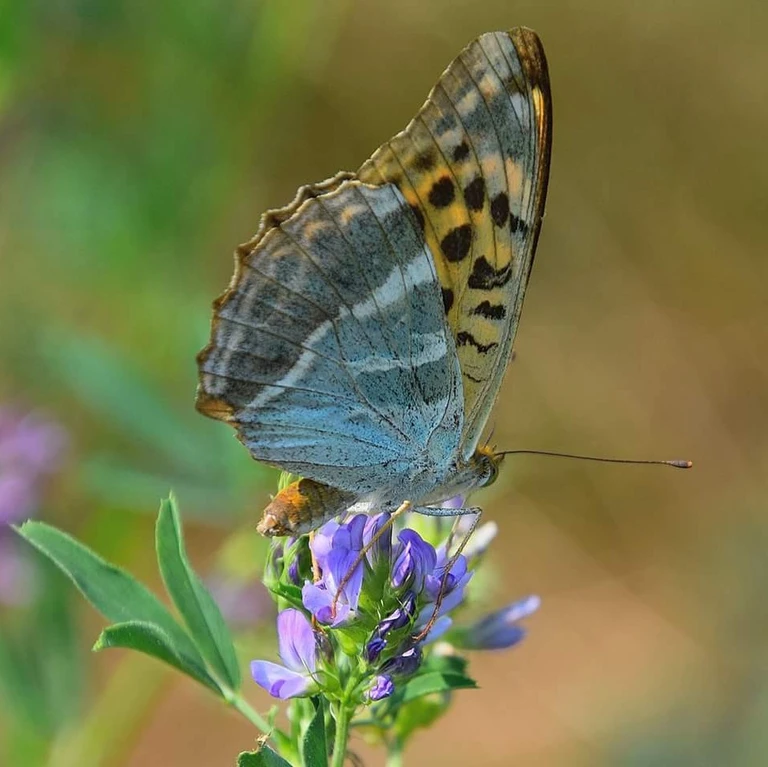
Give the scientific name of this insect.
Argynnis paphia
